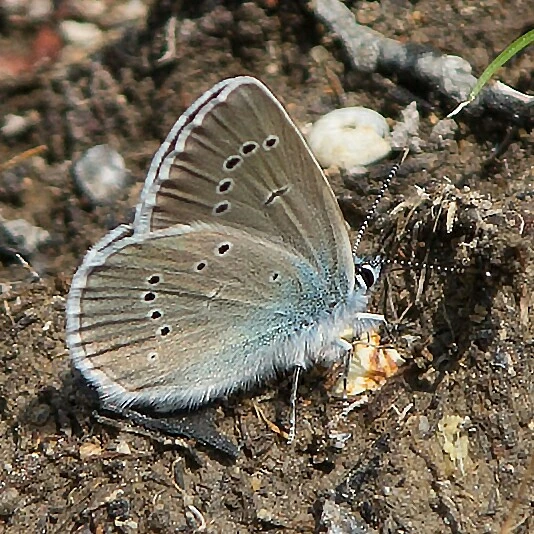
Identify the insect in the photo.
Cyaniris semiargus
